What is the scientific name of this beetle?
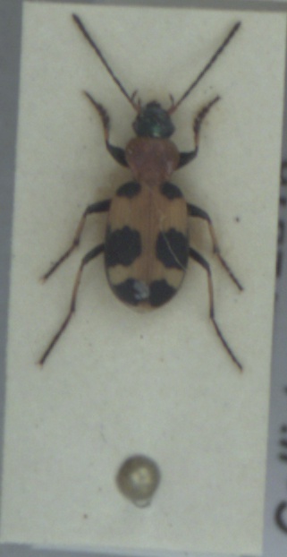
Callistus lunatus
